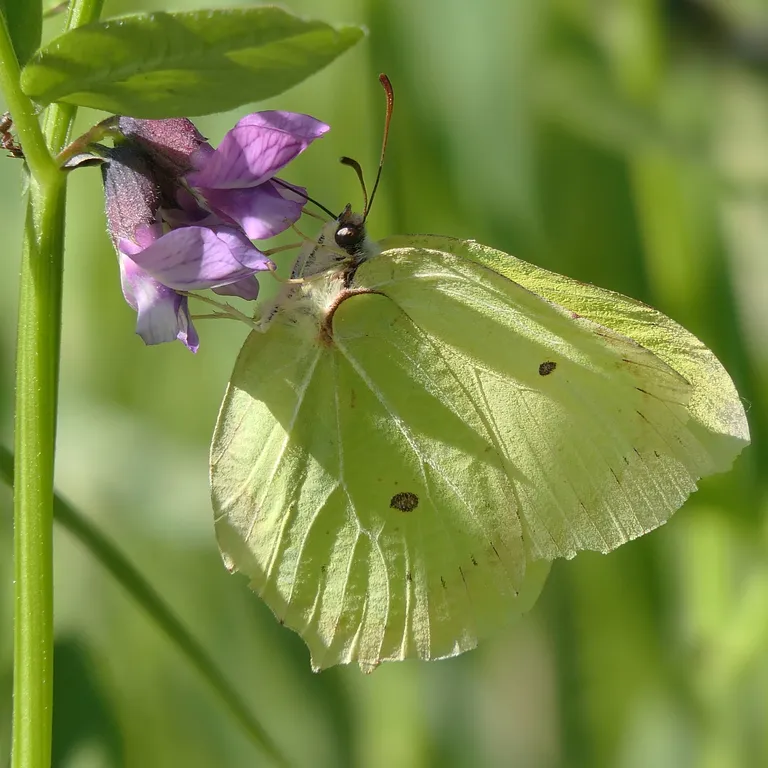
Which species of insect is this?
Gonepteryx rhamni
